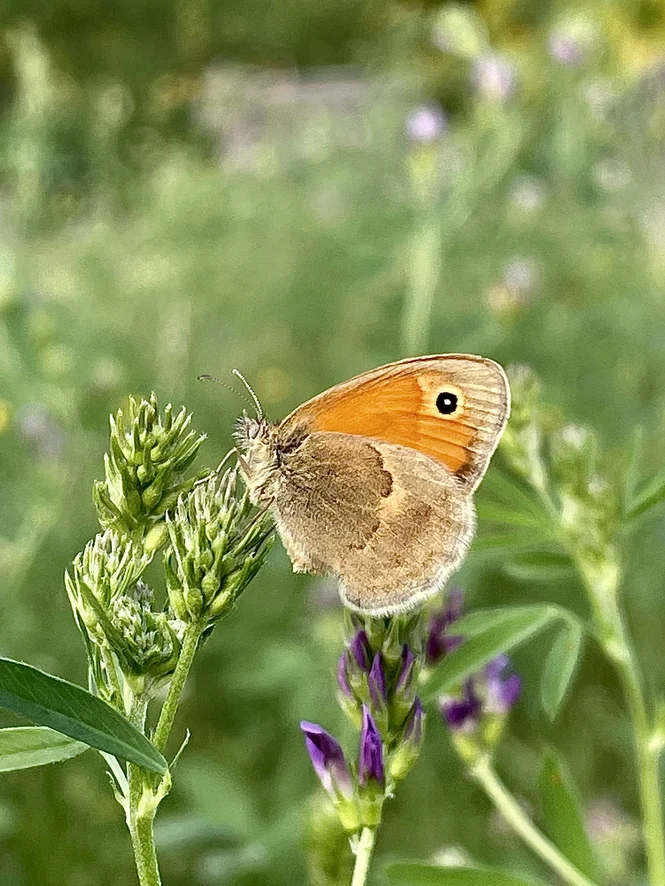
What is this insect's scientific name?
Coenonympha pamphilus
